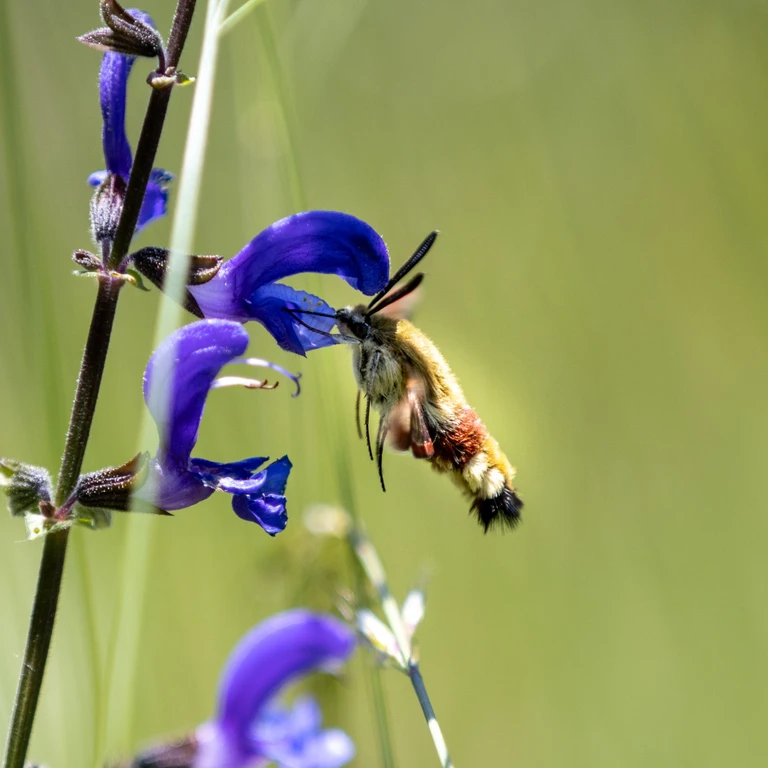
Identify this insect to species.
Hemaris fuciformis
